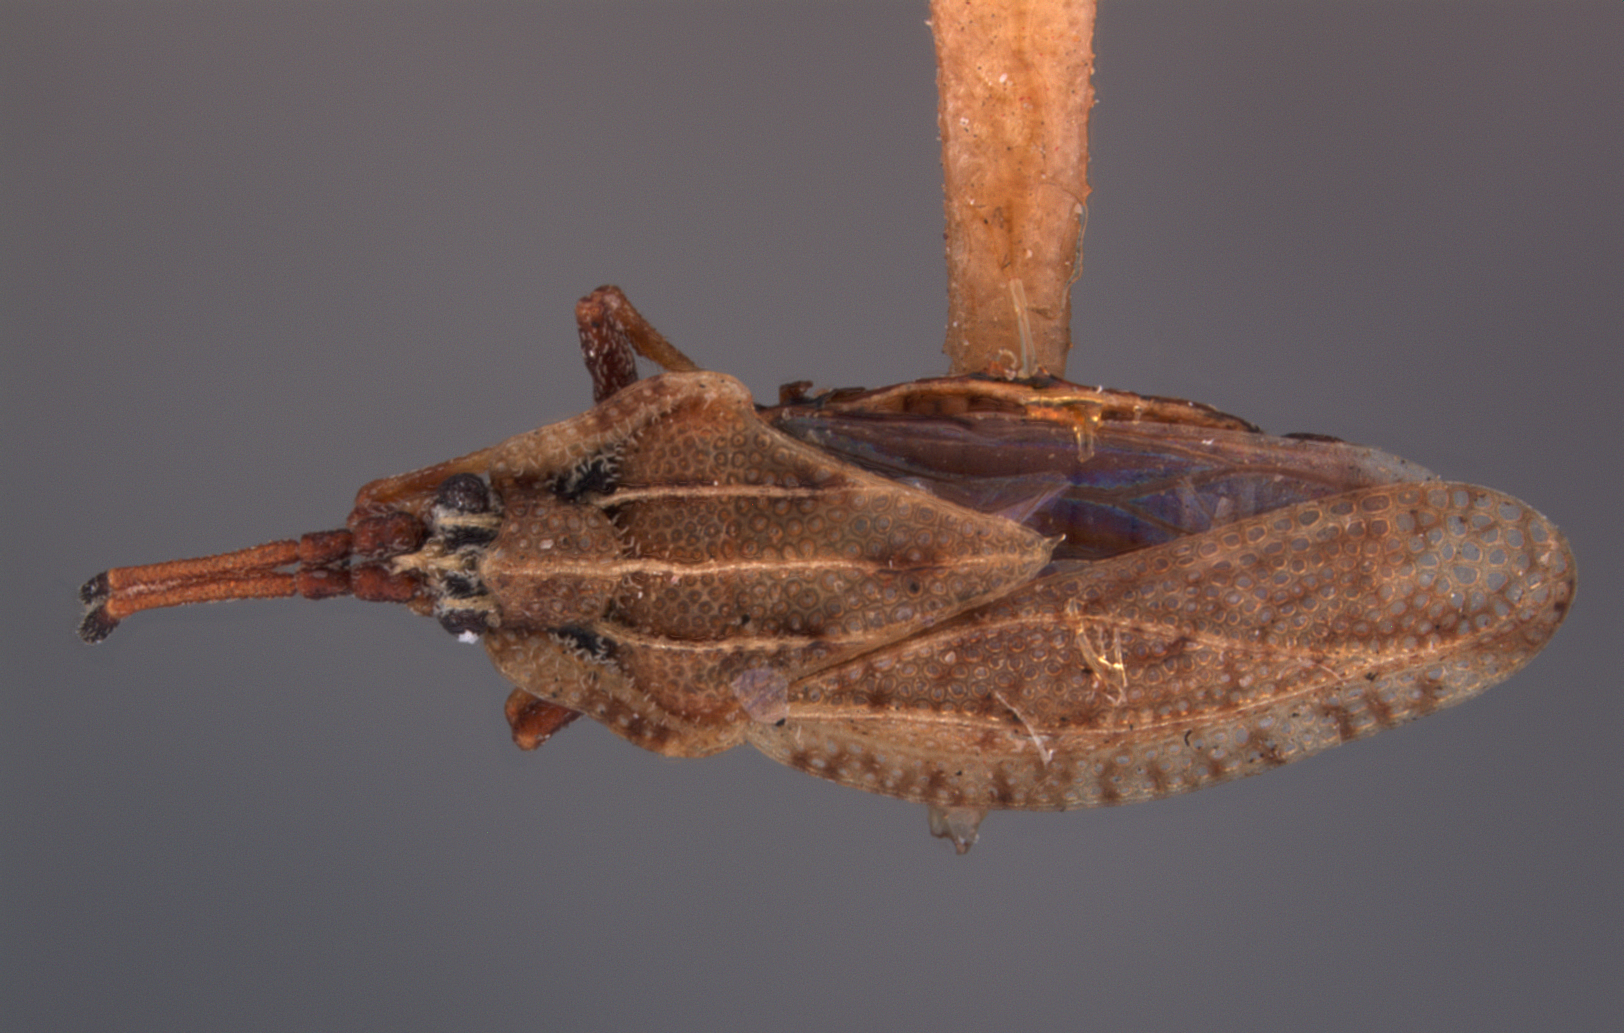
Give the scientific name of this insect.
Monanthia necopina
